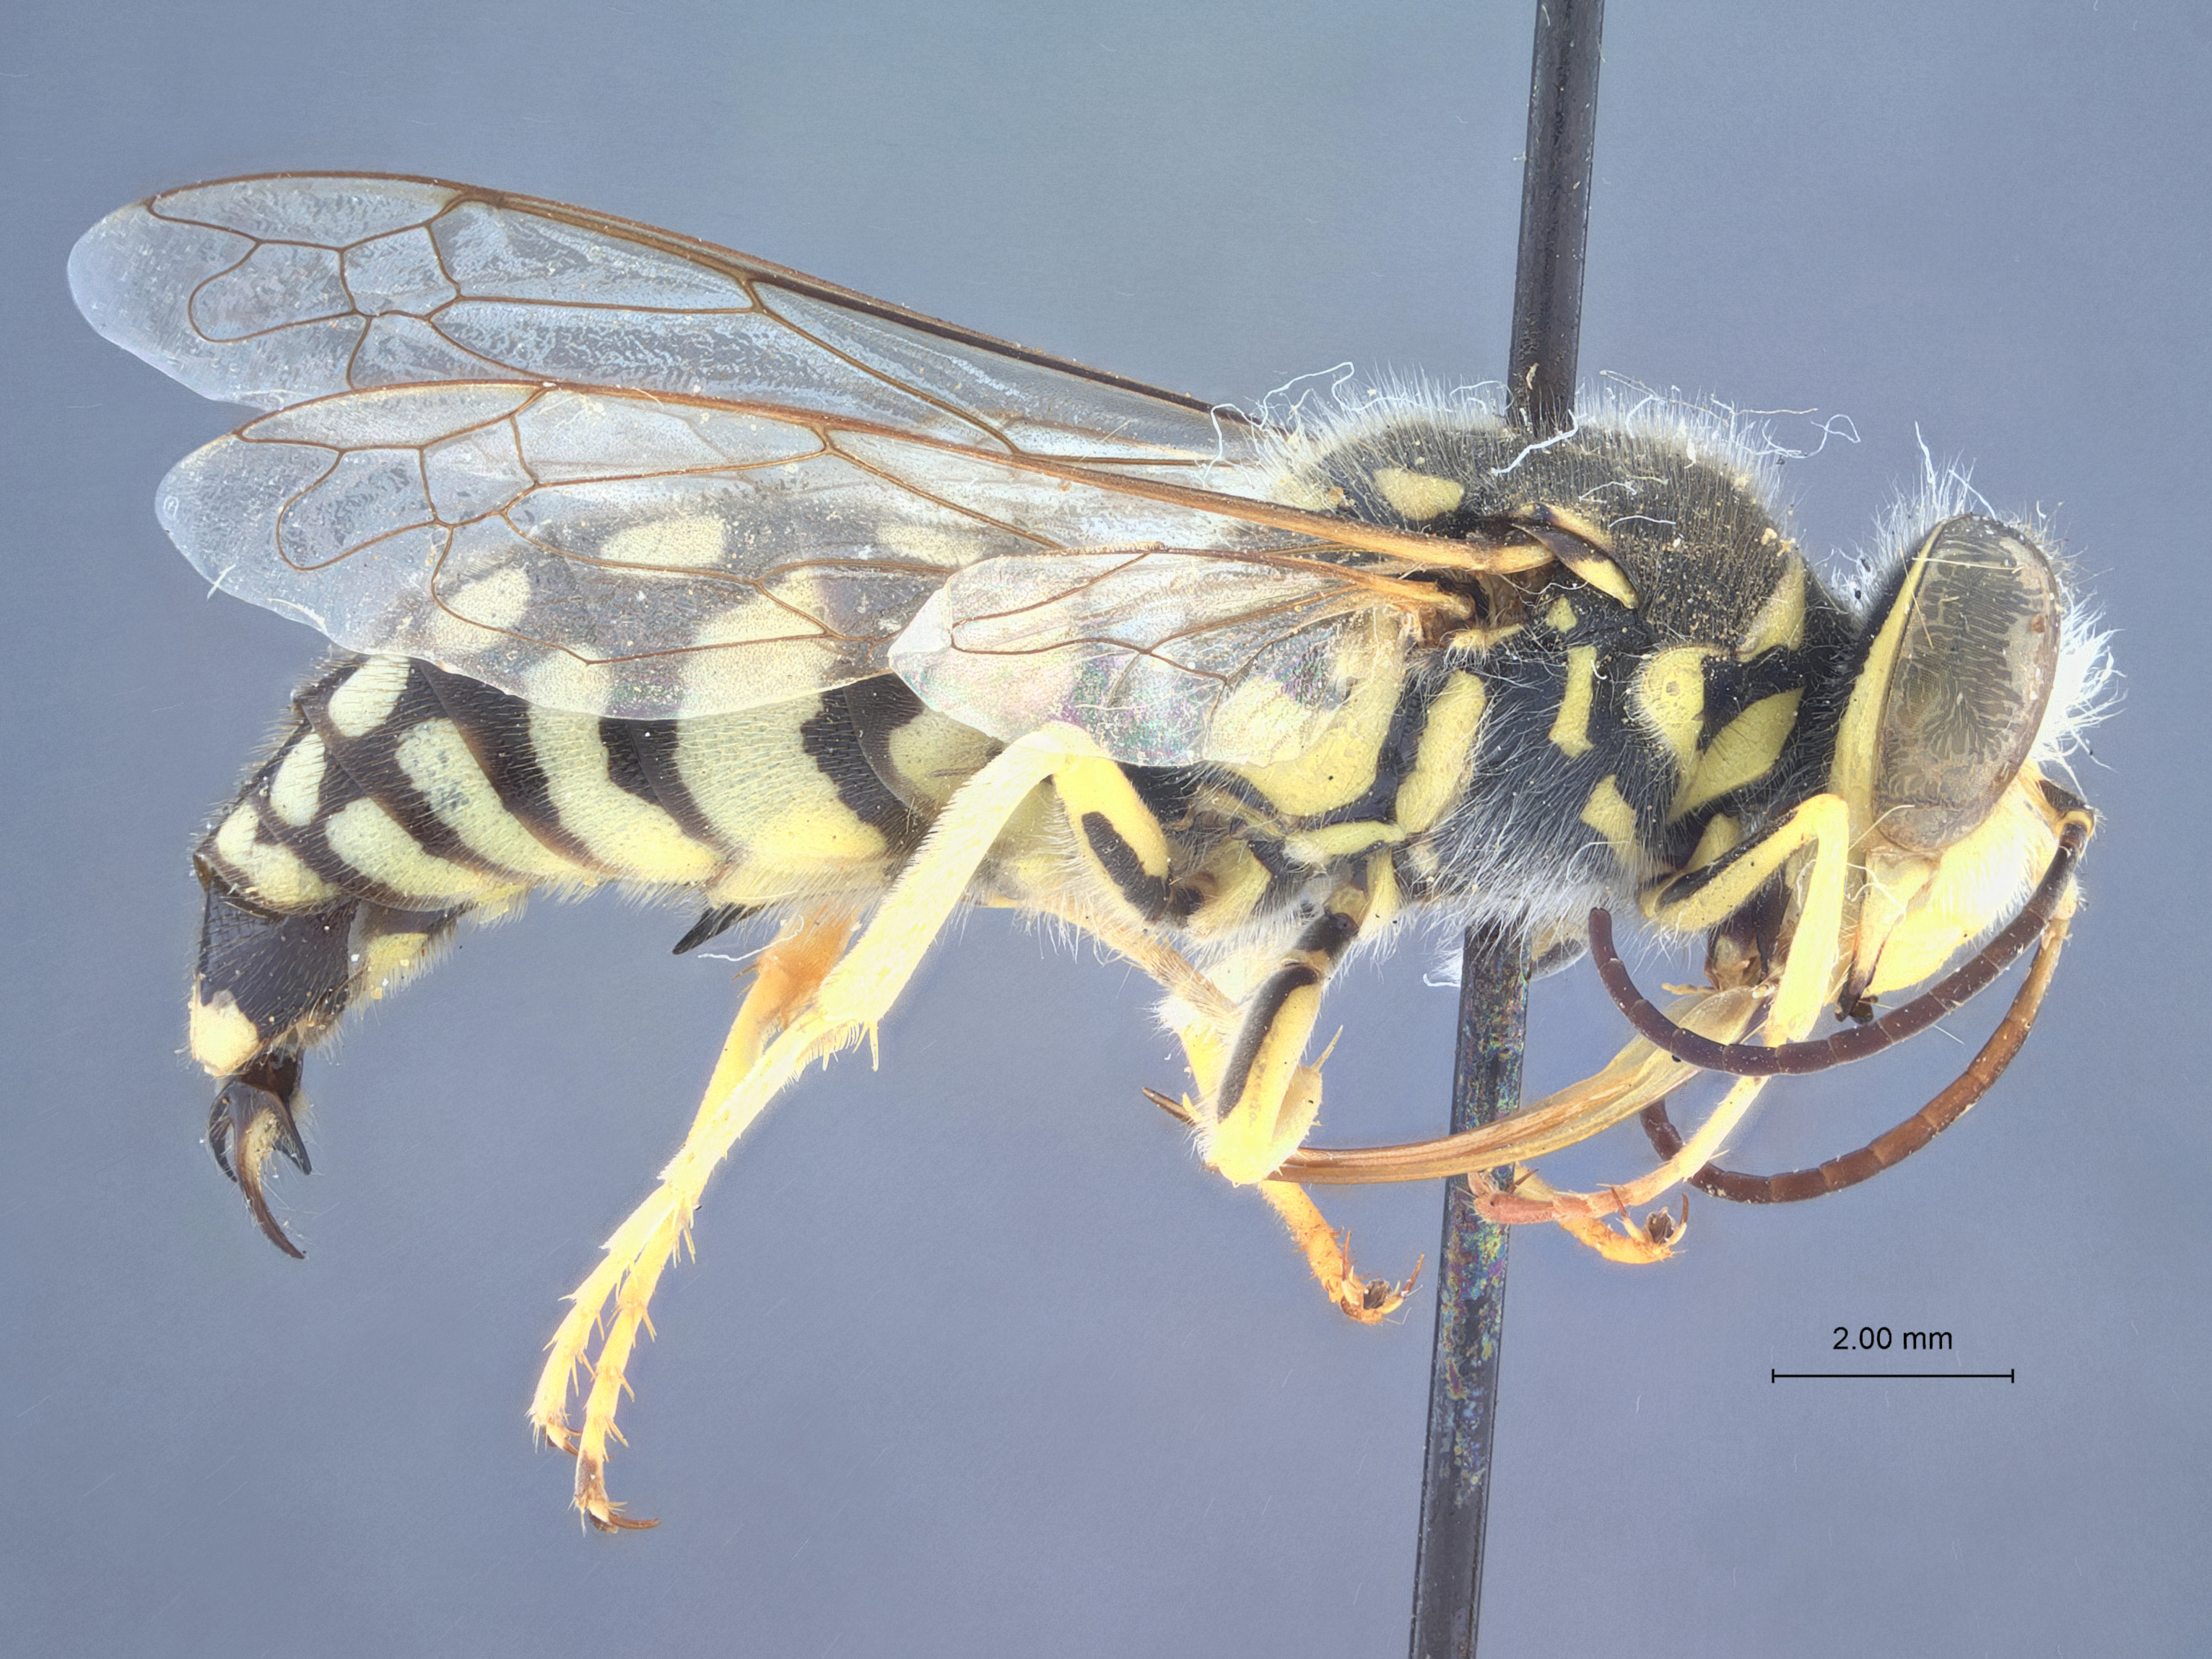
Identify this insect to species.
Steniolia elegans
